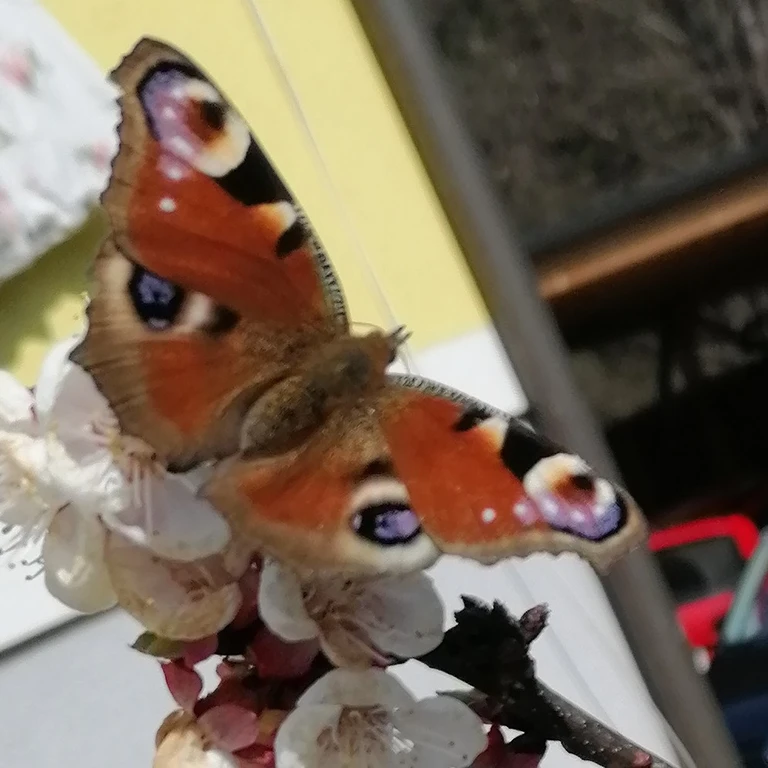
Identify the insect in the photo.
Aglais io
